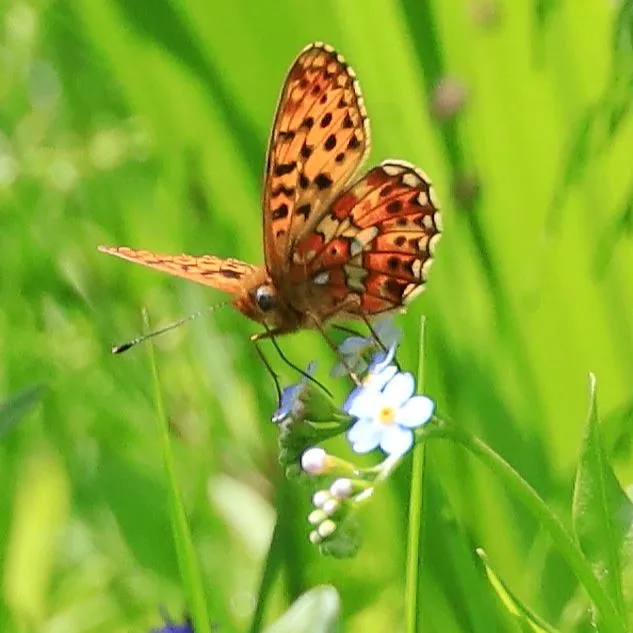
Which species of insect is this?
Boloria euphrosyne (also Clossiana euphrosyne)
